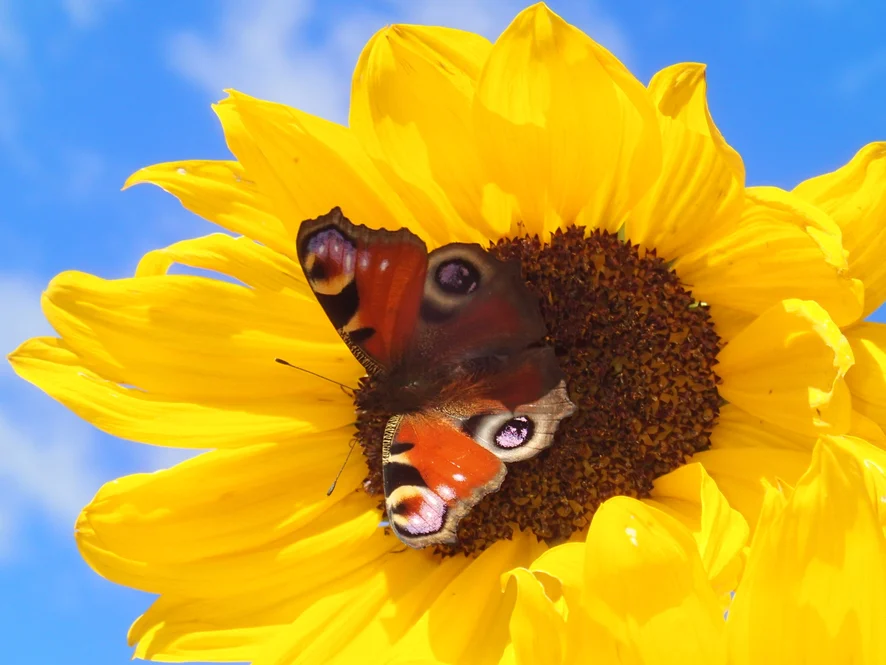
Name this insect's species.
Aglais io
